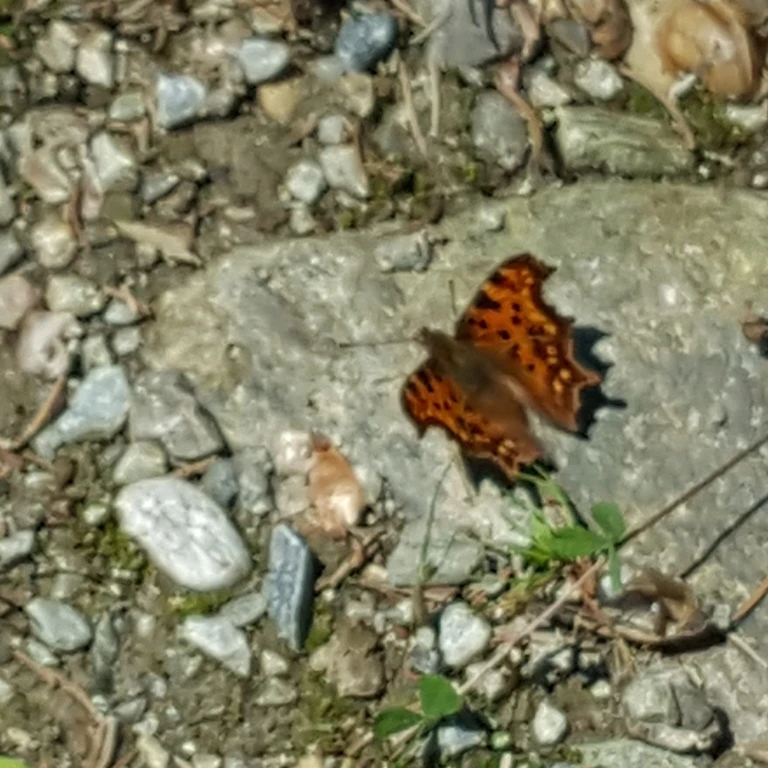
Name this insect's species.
Polygonia c-album
